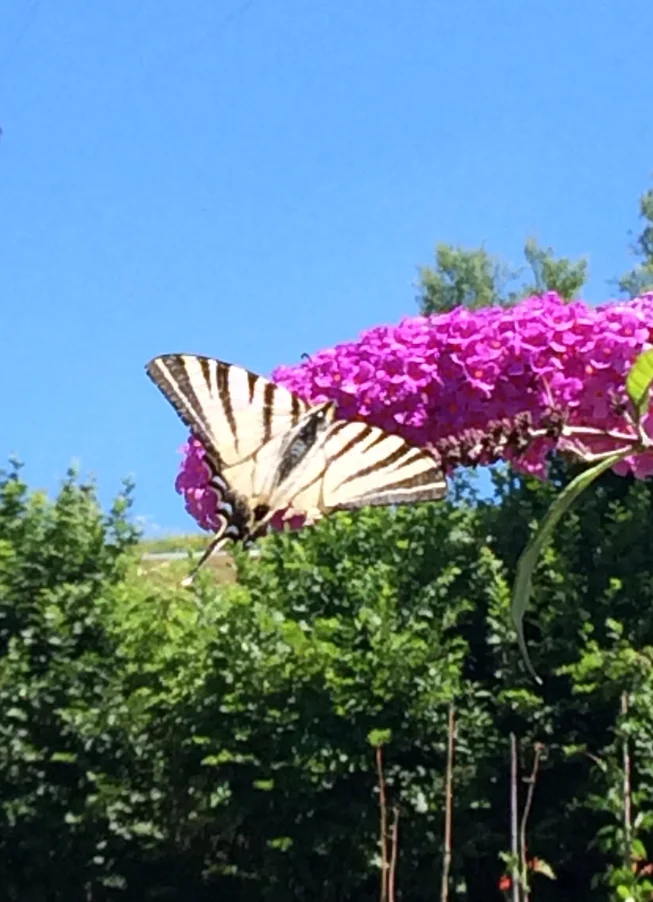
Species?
Iphiclides podalirius
